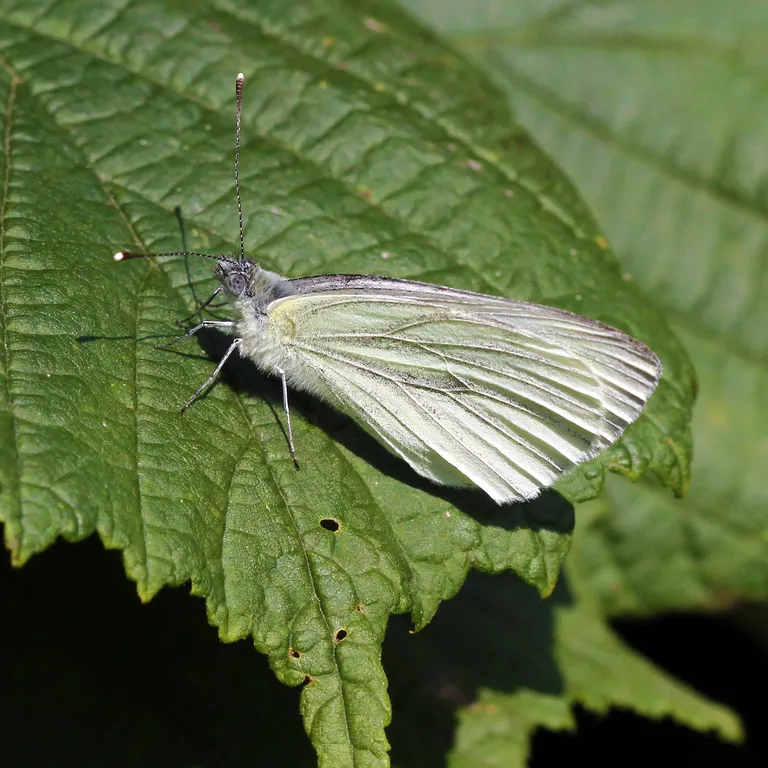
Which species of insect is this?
Pieris napi
